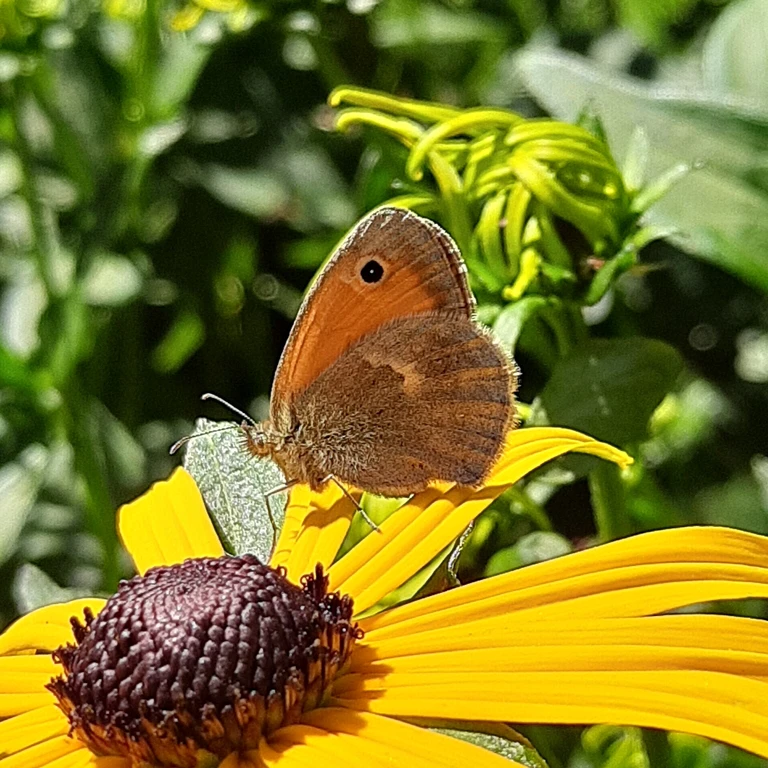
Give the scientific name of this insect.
Coenonympha pamphilus
